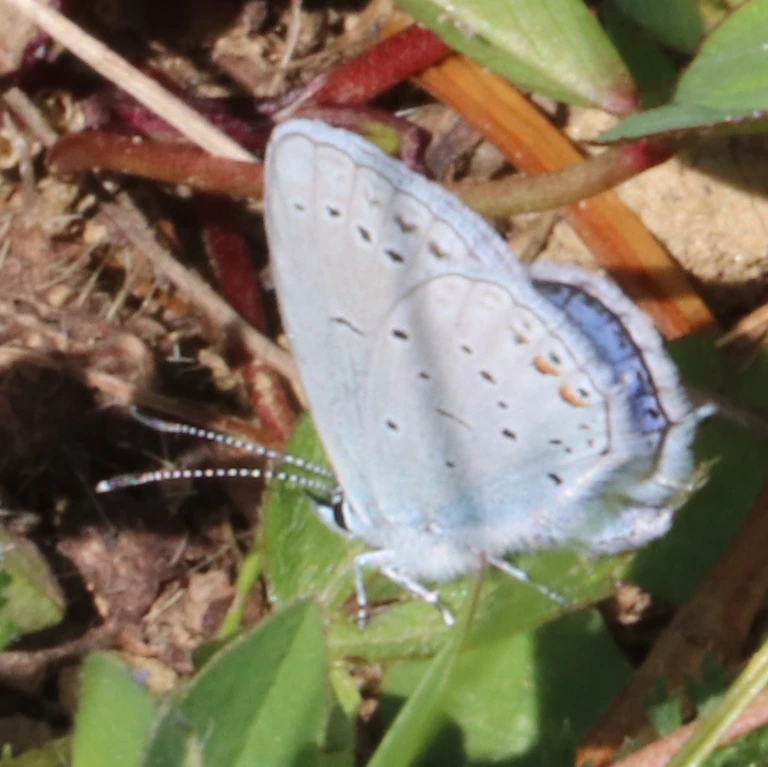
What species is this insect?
Cupido argiades (also Elkalyce argiades)
